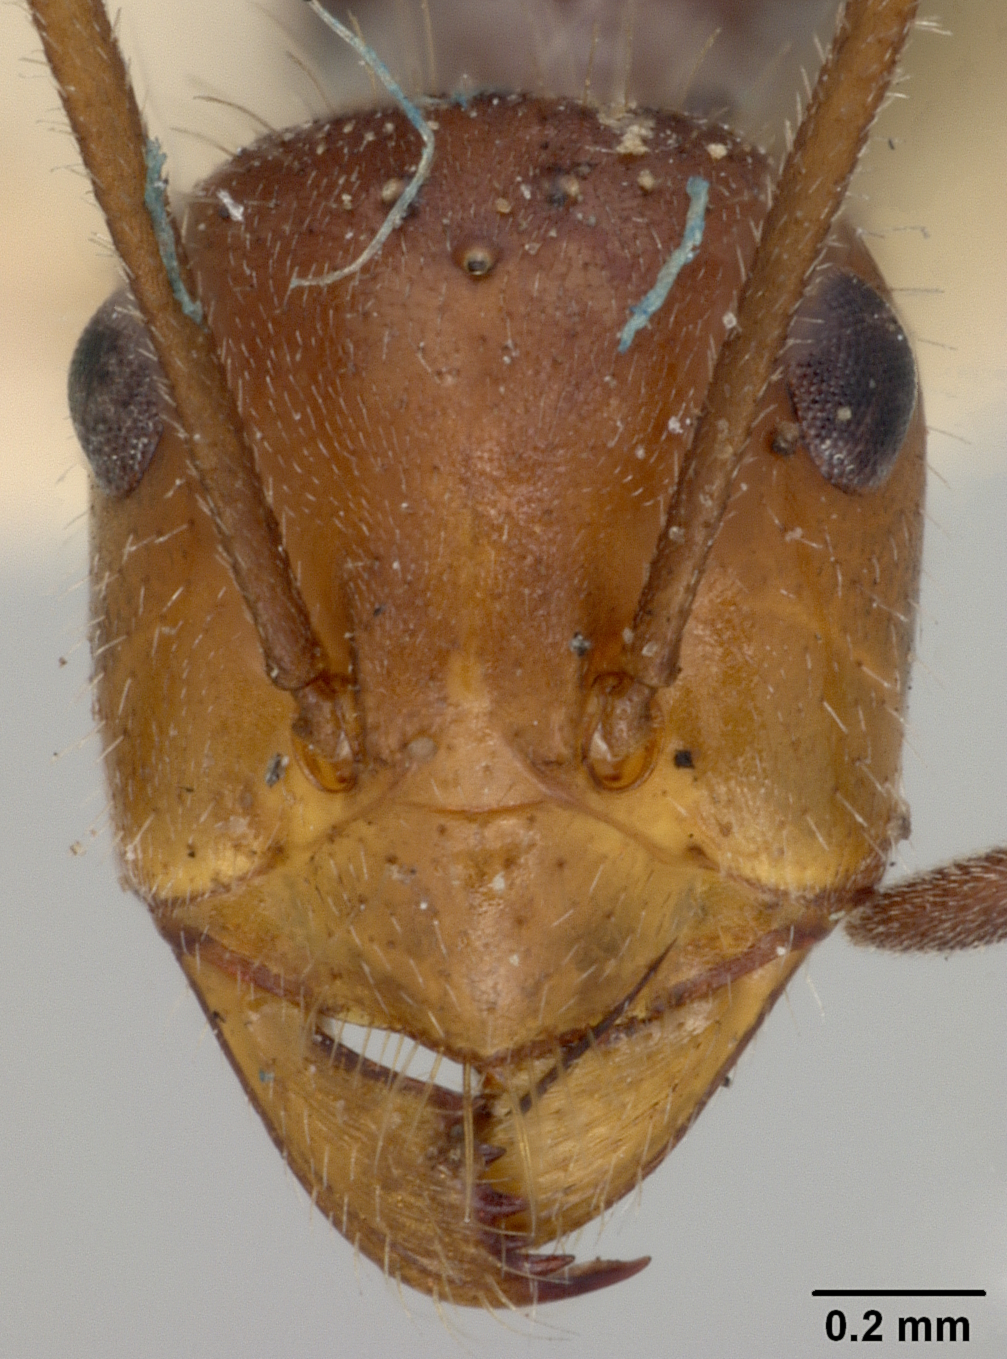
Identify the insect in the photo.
Myrmecocystus melliger
